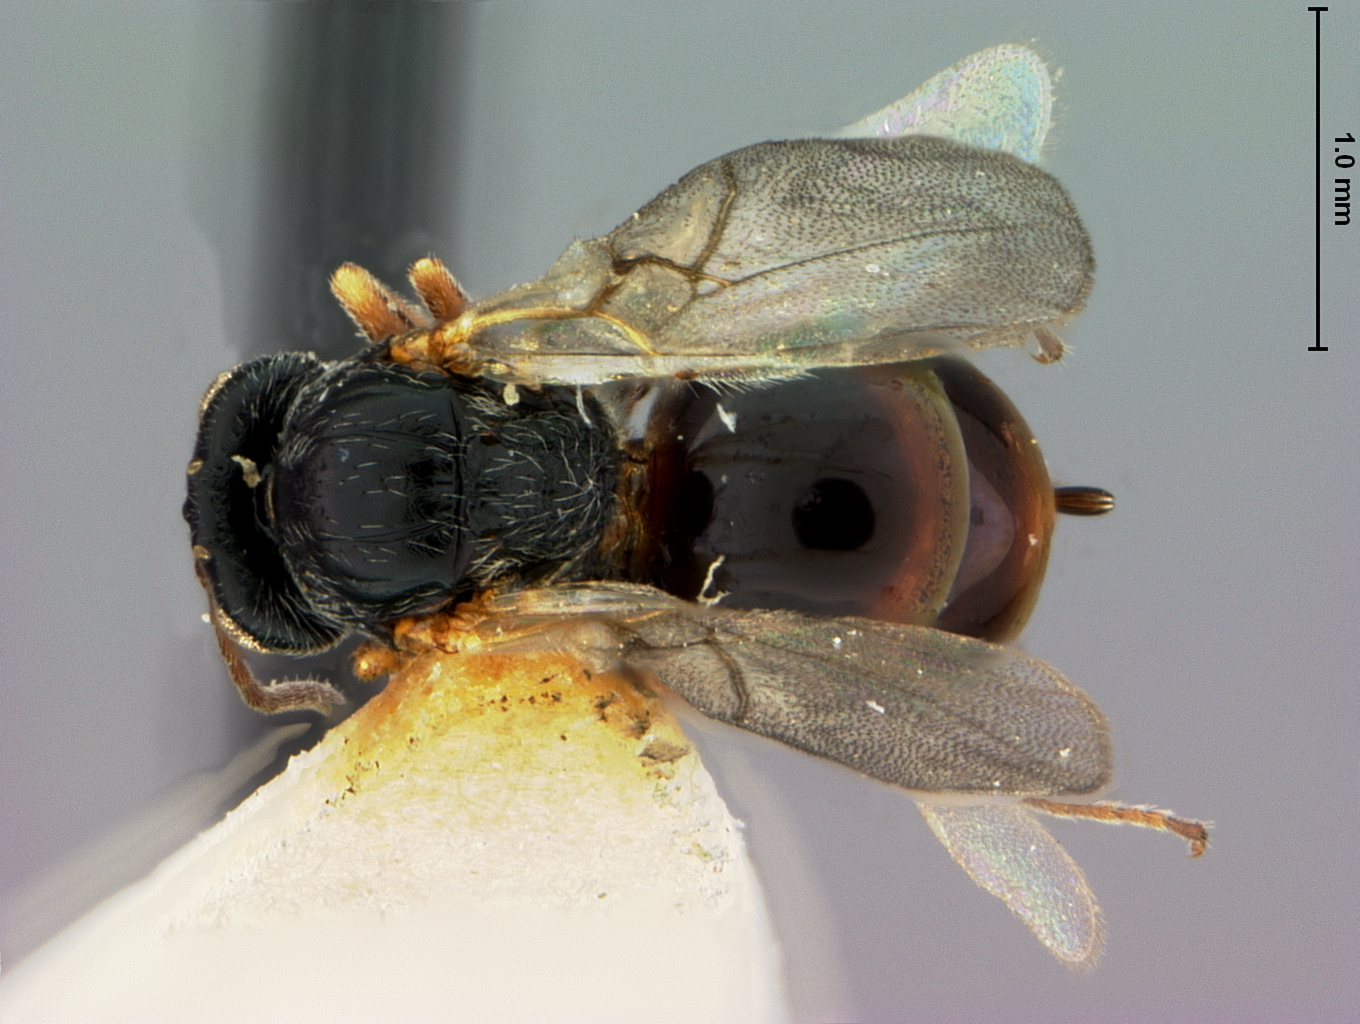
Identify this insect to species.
Andricus prescotti
